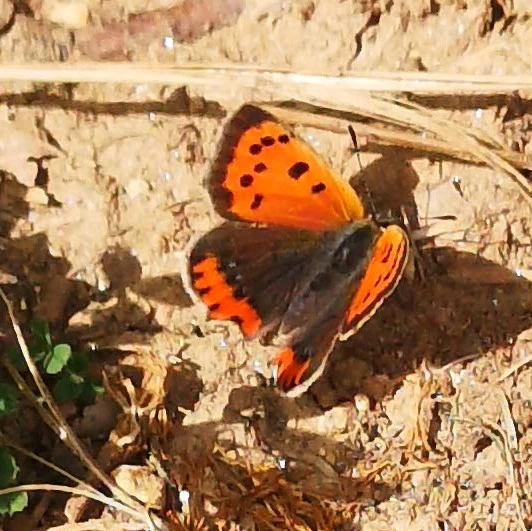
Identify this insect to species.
Lycaena phlaeas
